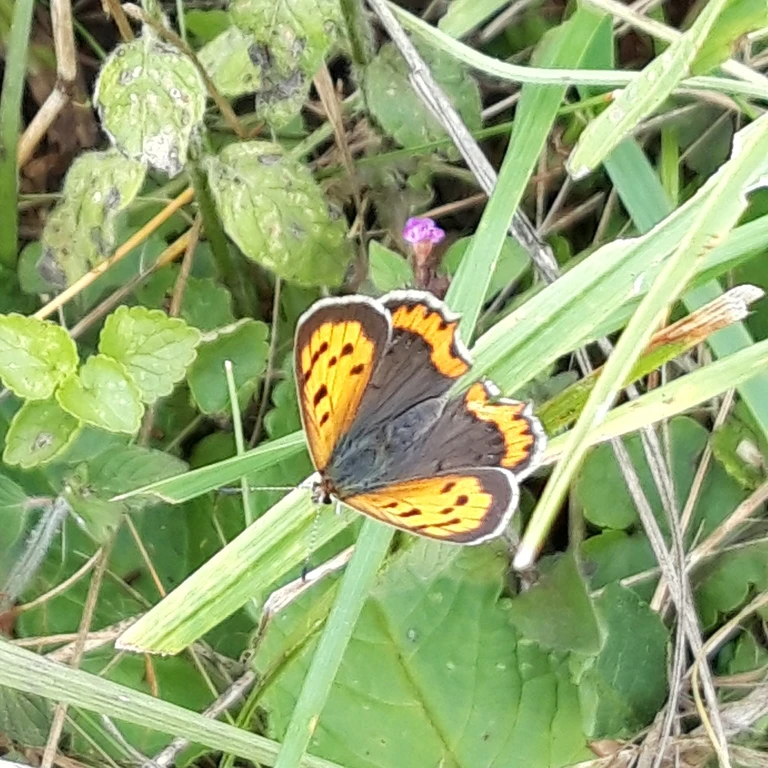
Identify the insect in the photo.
Lycaena phlaeas
